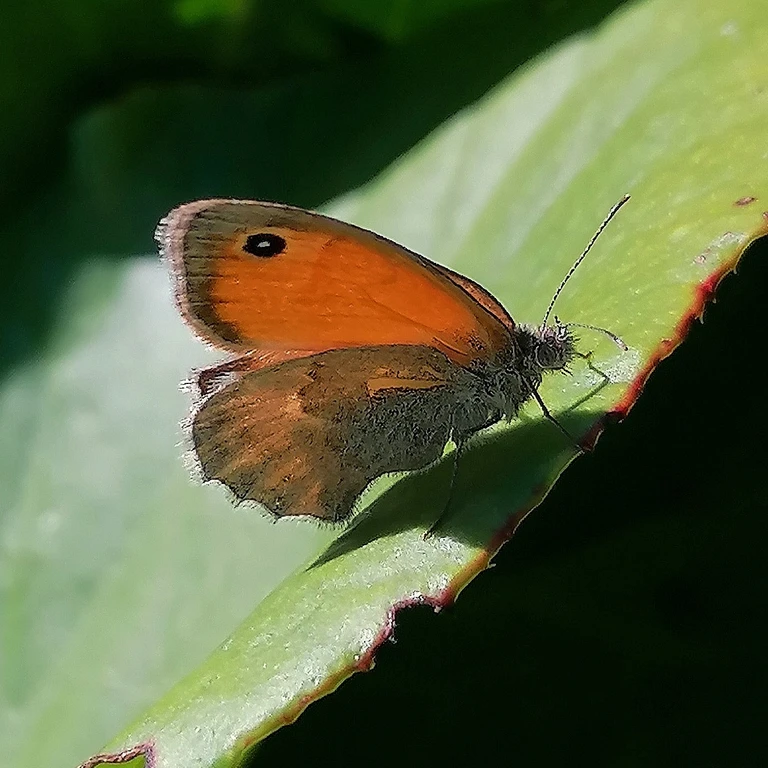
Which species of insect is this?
Coenonympha pamphilus
